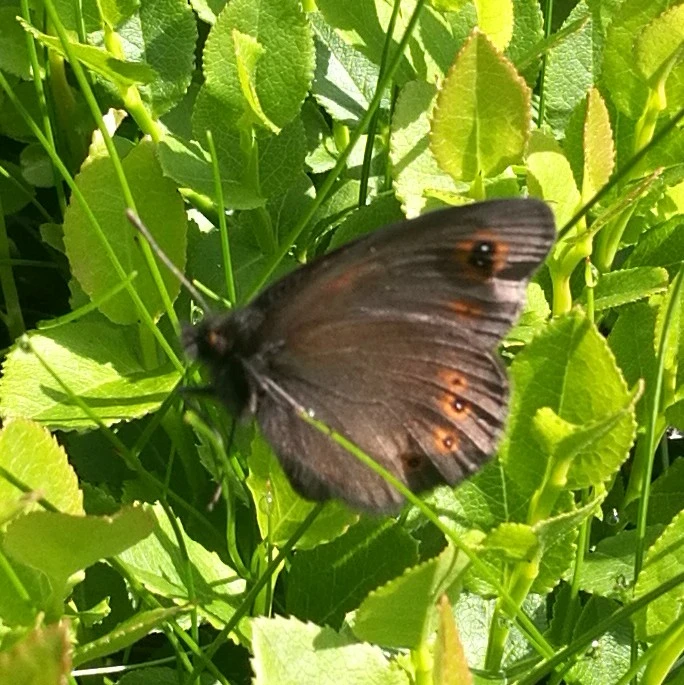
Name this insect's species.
Erebia medusa
